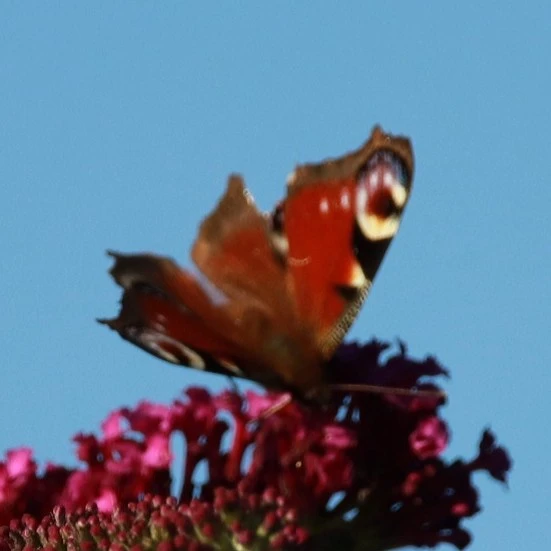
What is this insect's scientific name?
Aglais io
